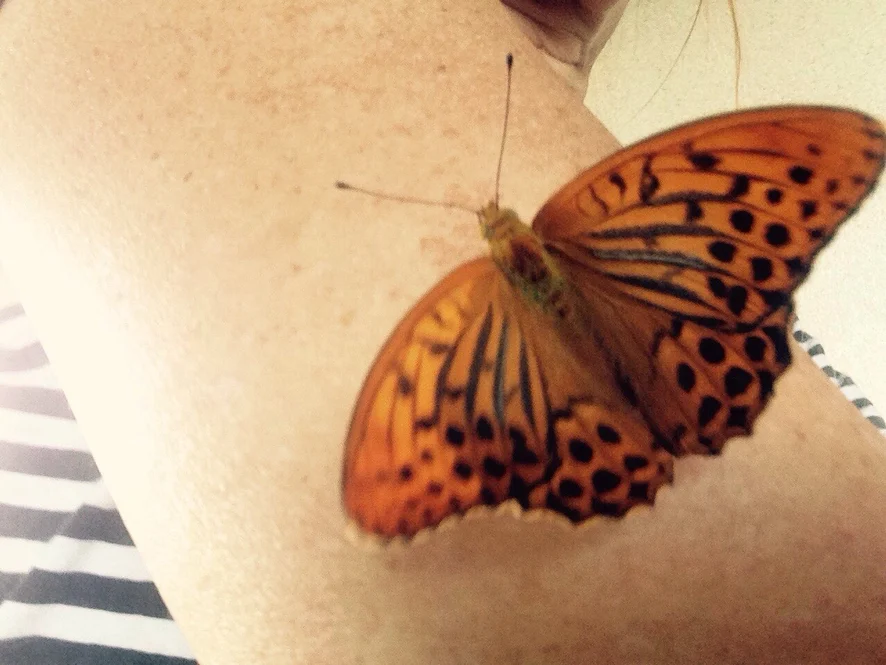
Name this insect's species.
Argynnis paphia
